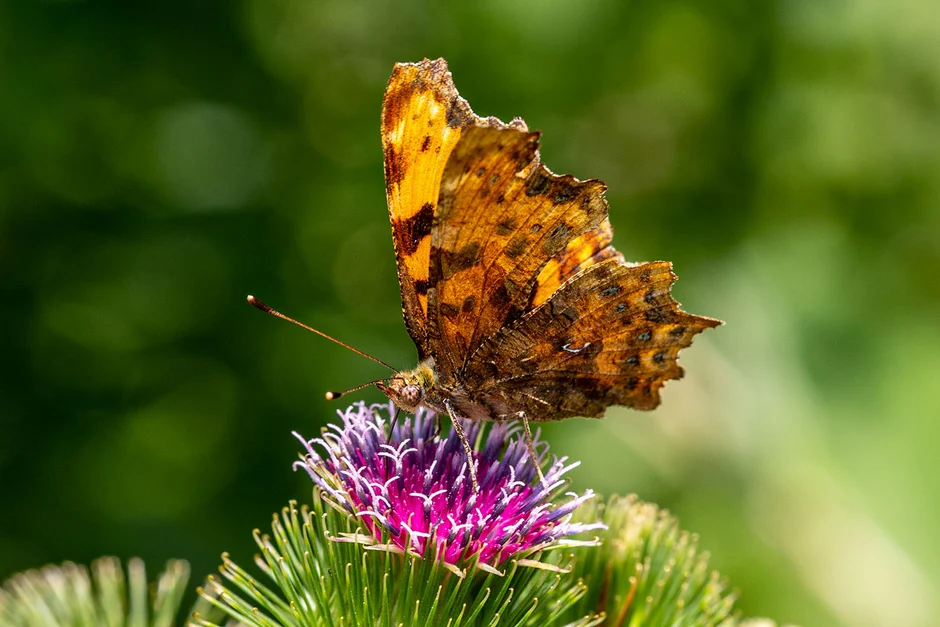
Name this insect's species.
Polygonia c-album
